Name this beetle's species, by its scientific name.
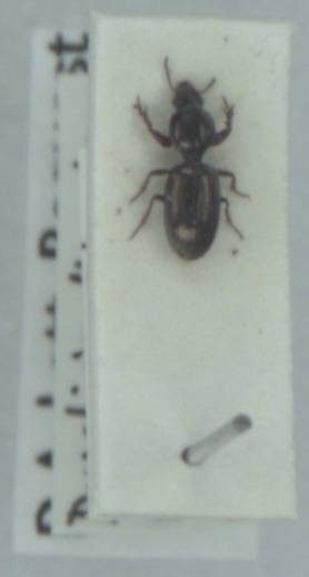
Dyschirius thoracicus
